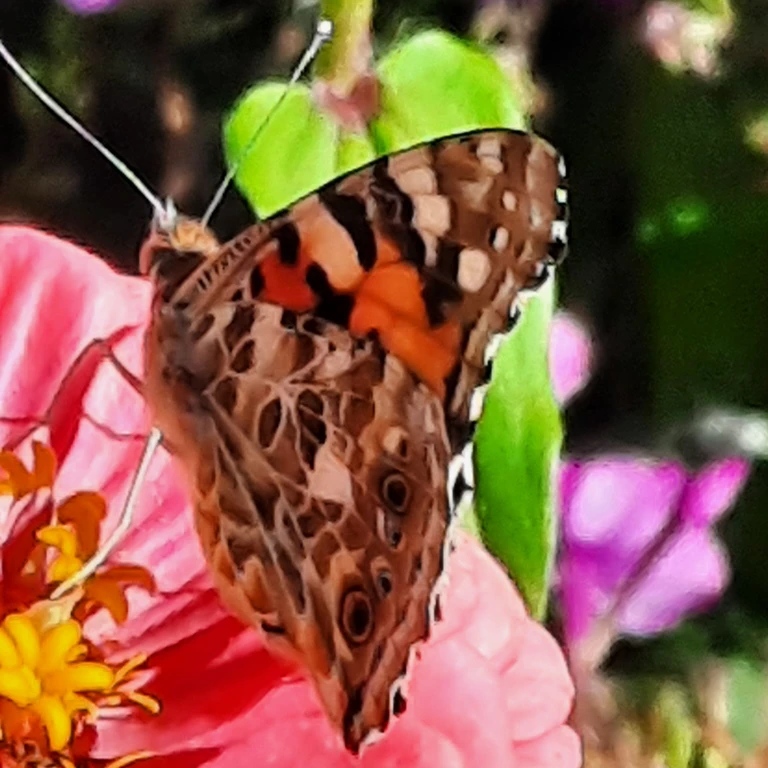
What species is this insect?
Vanessa cardui
